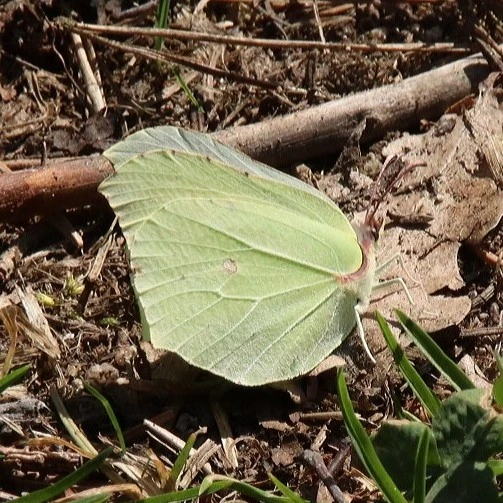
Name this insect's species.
Gonepteryx rhamni
